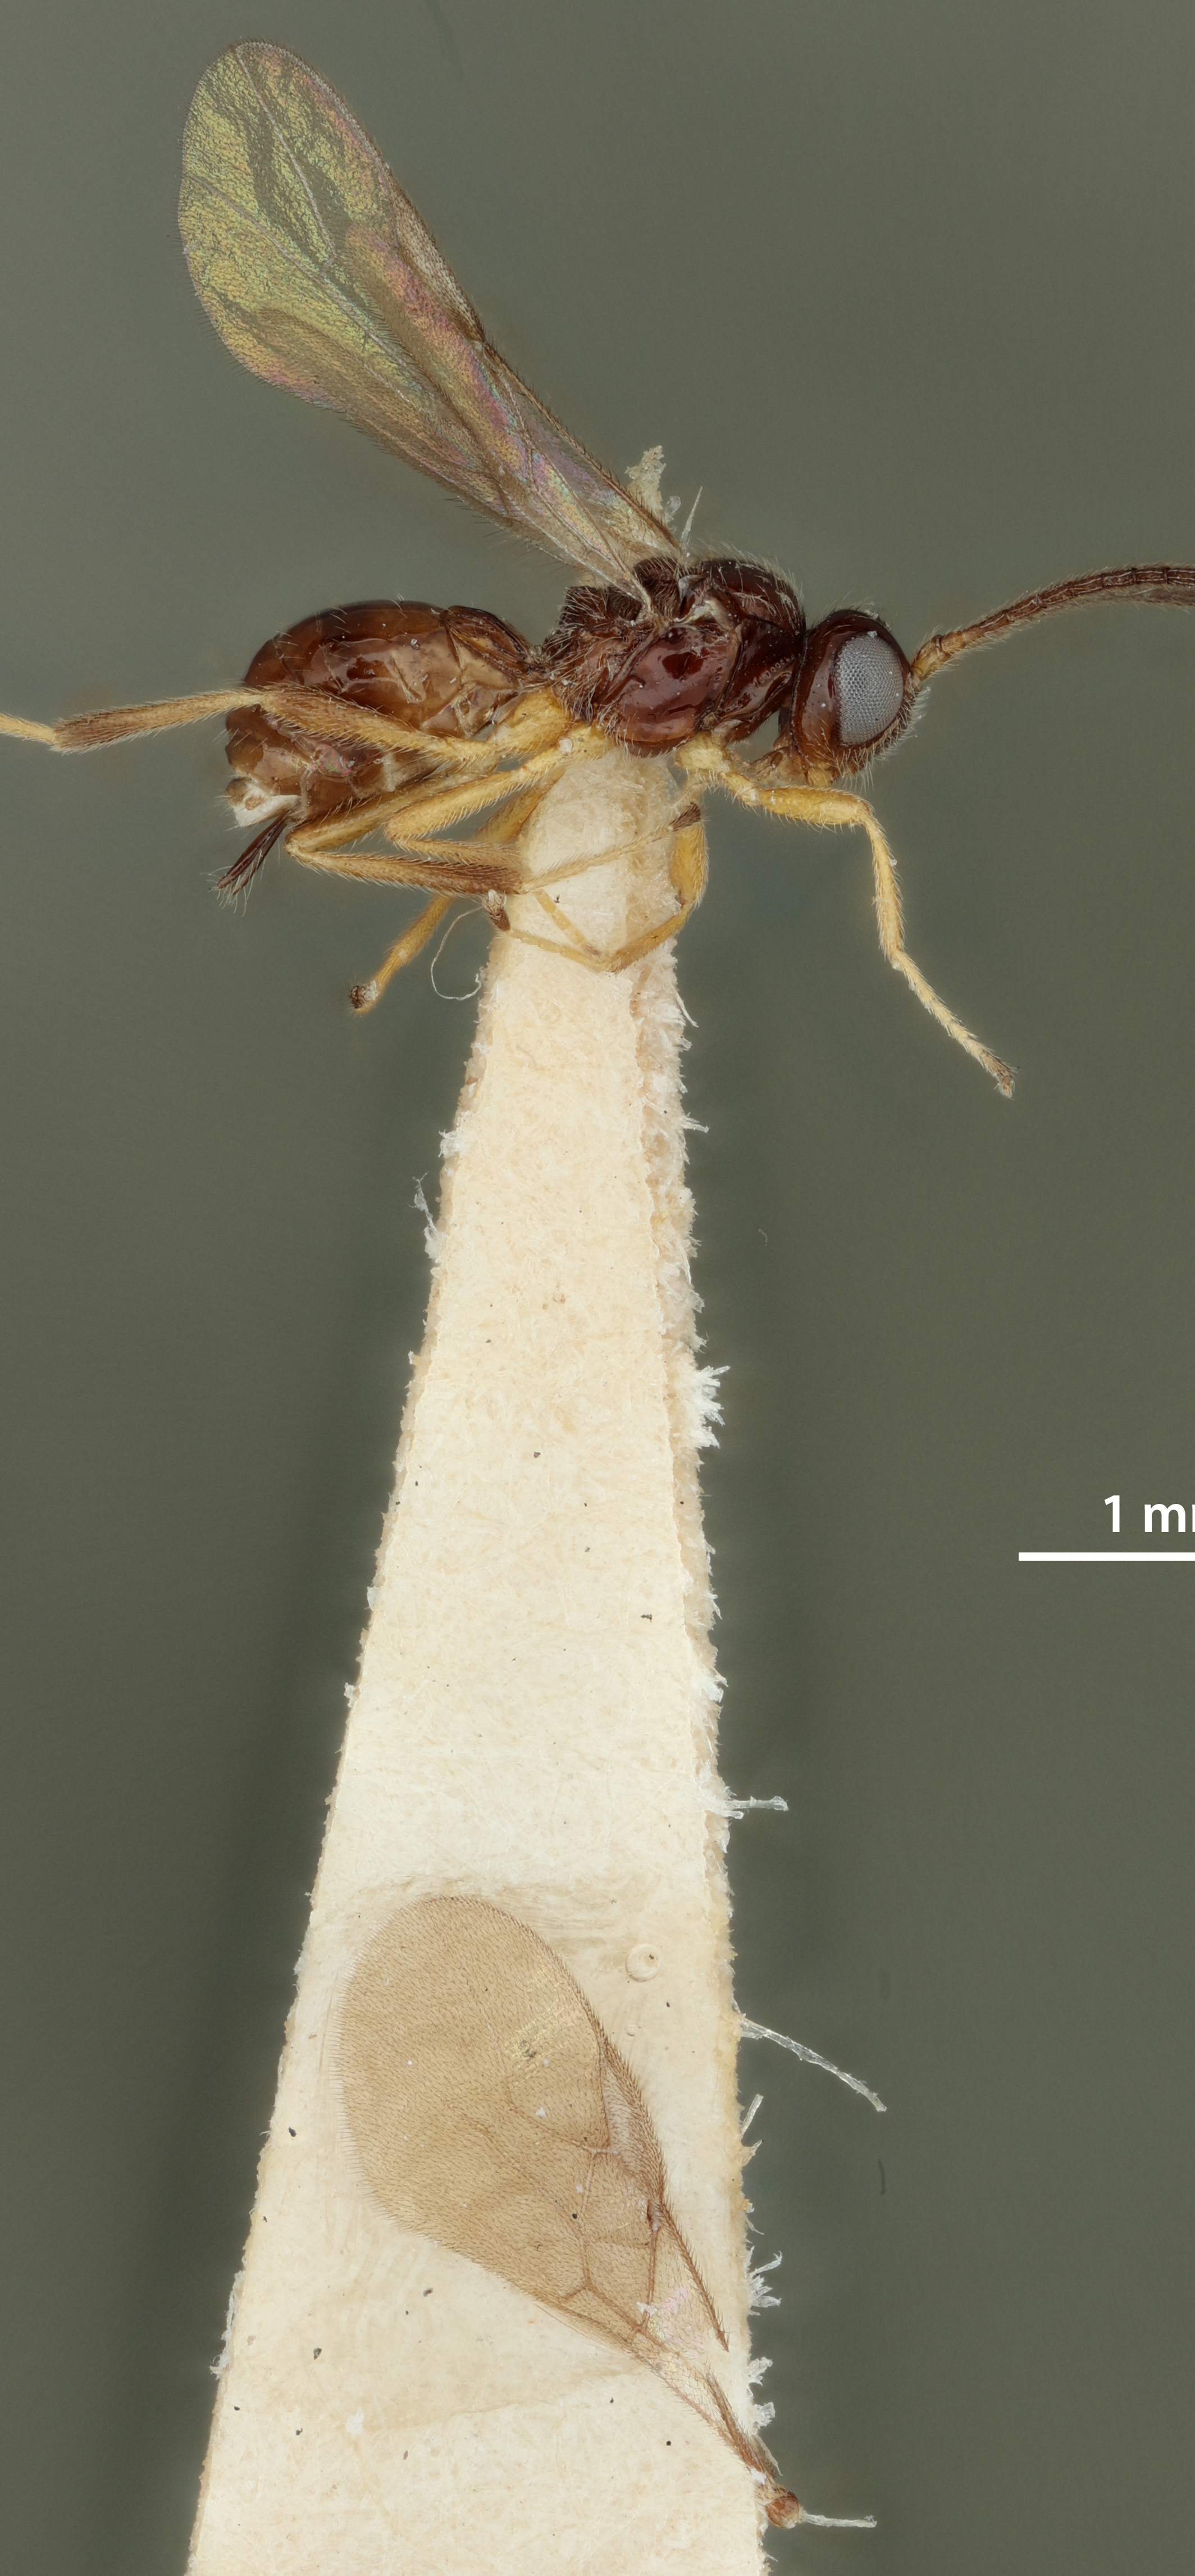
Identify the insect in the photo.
Opius calatheae
